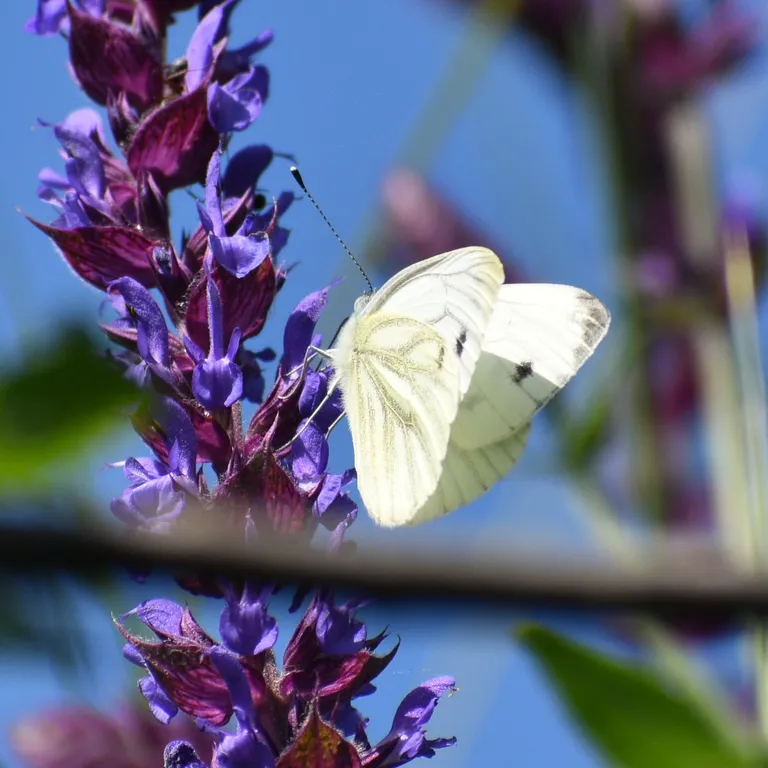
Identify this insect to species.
Pieris napi
